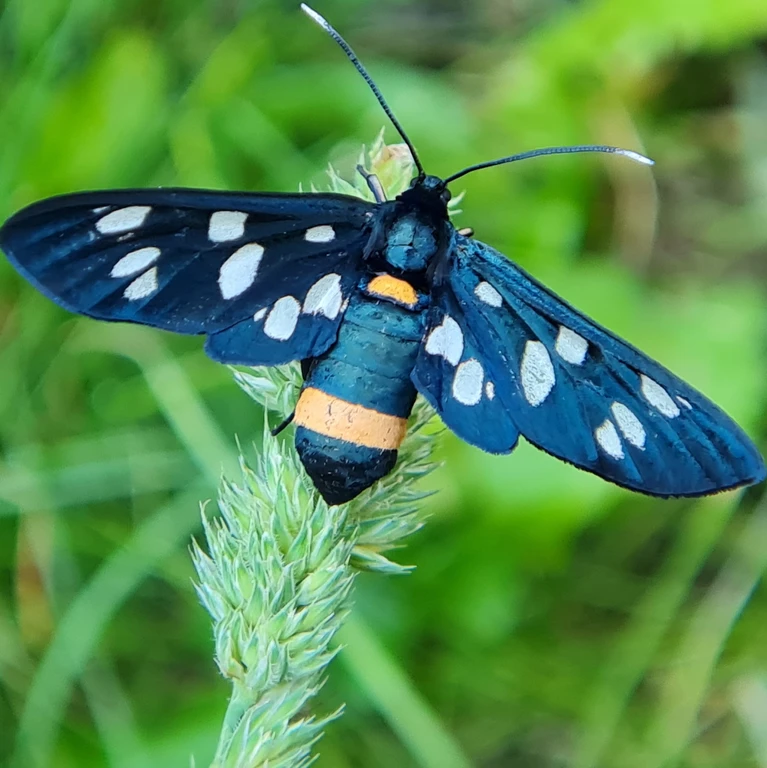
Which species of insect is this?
Amata phegea
